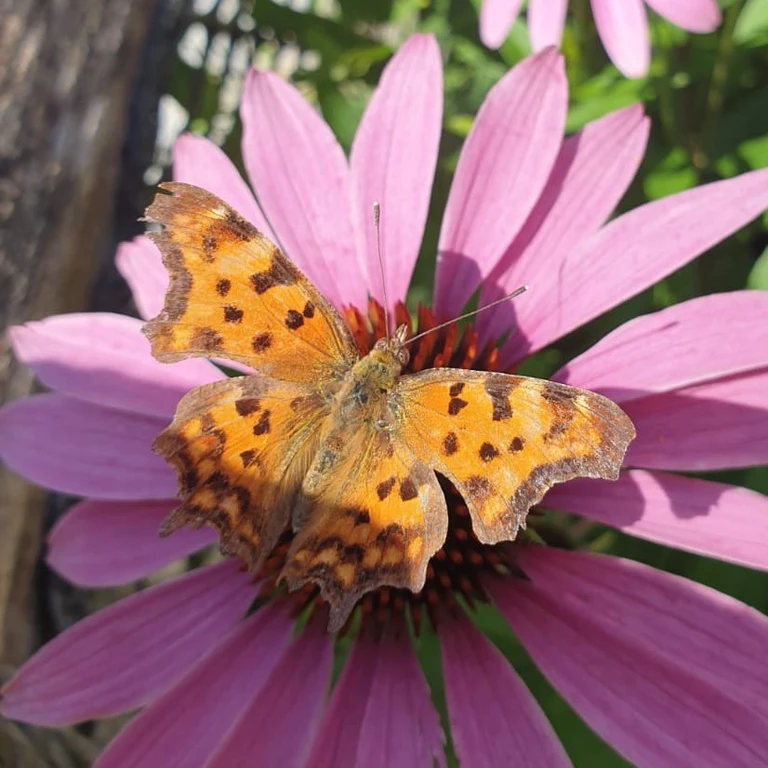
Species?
Polygonia c-album
